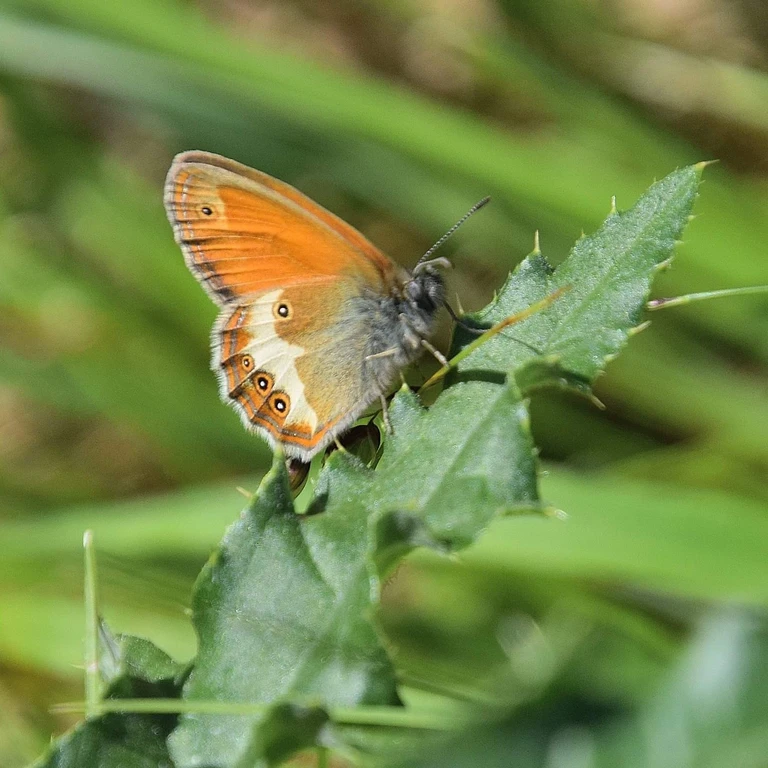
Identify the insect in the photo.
Coenonympha arcania
